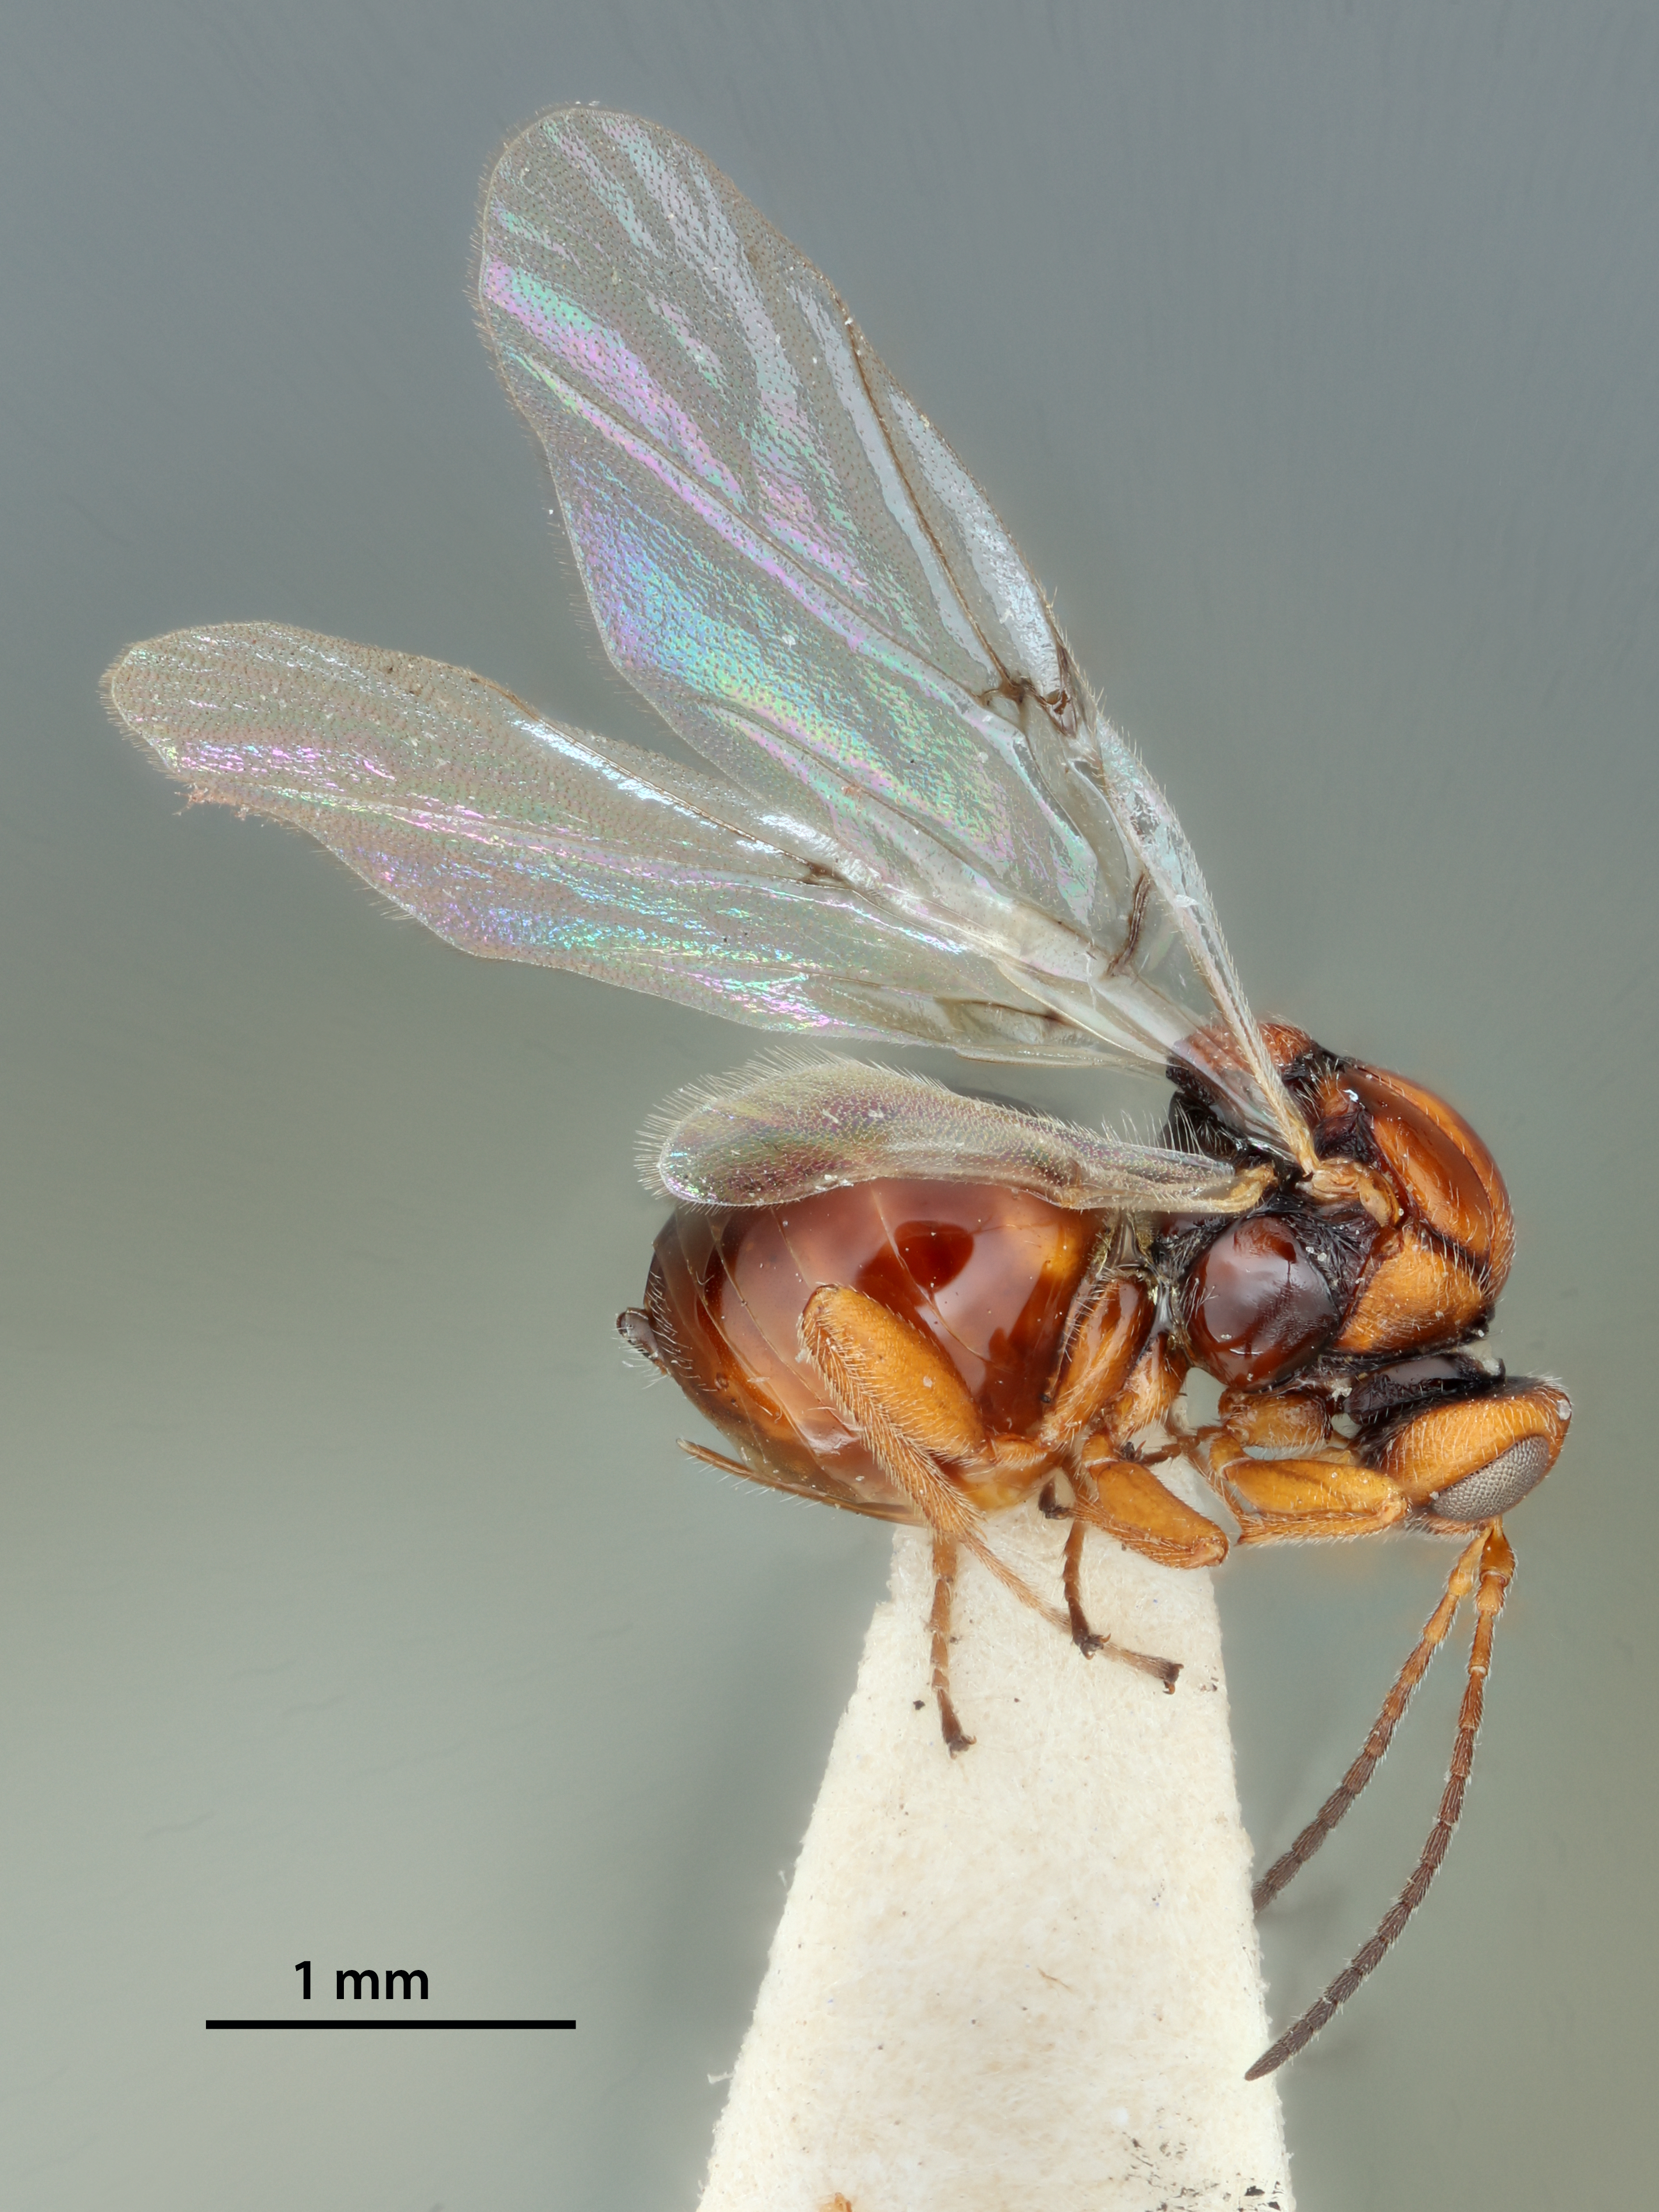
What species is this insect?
Andricus costatus
